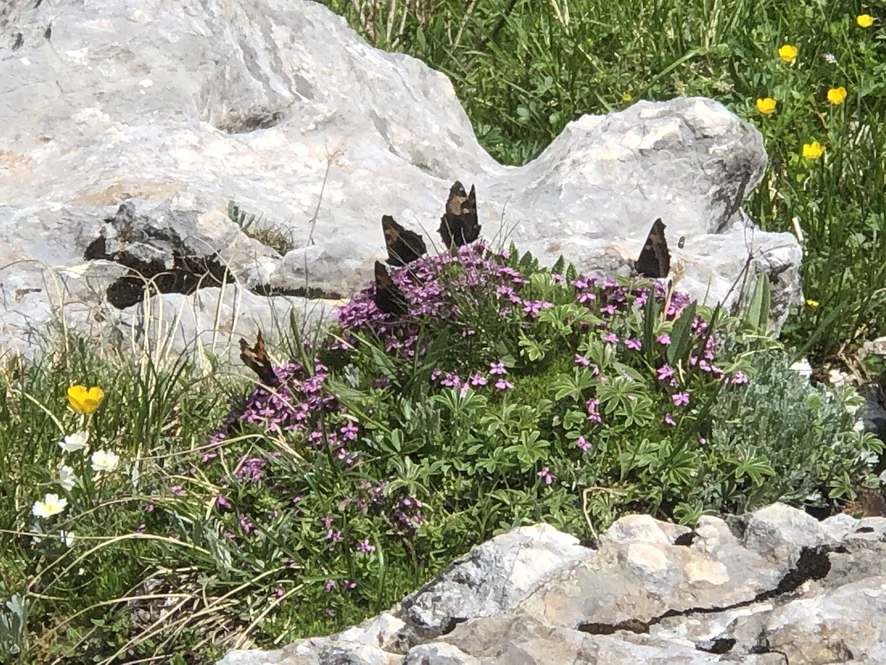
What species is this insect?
Aglais urticae
